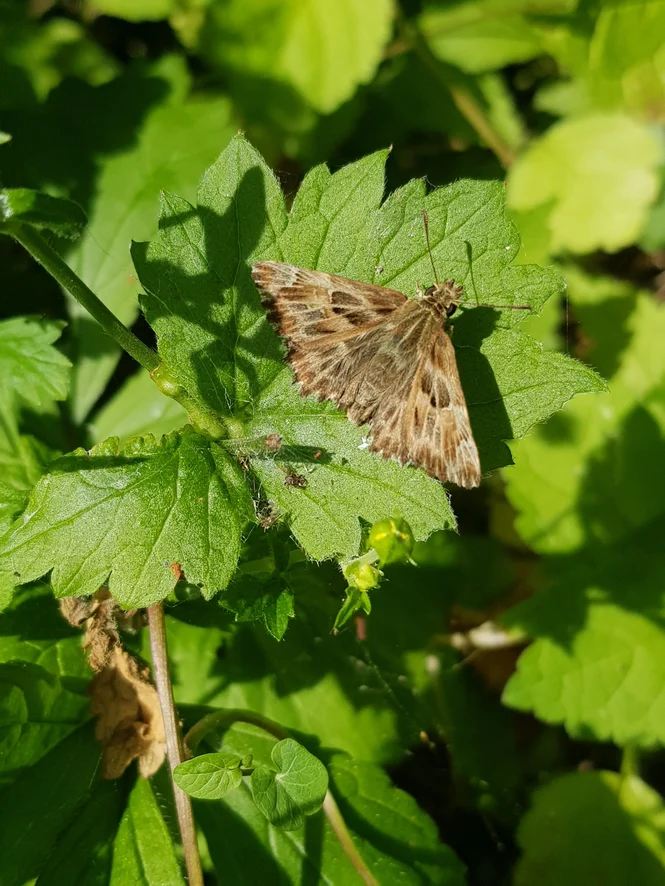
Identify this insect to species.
Carcharodus alceae
